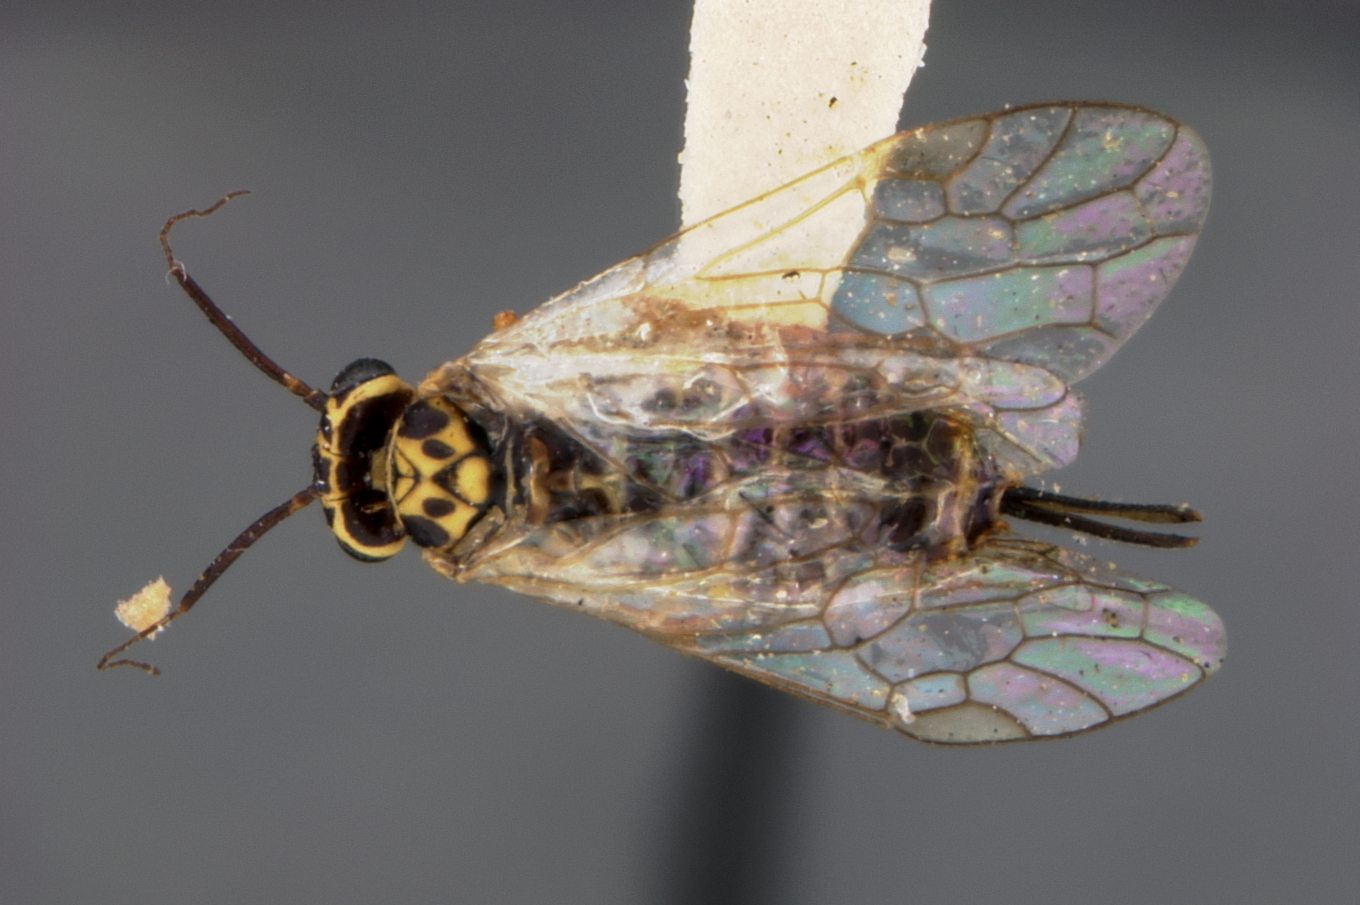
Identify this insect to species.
Xyela concava
